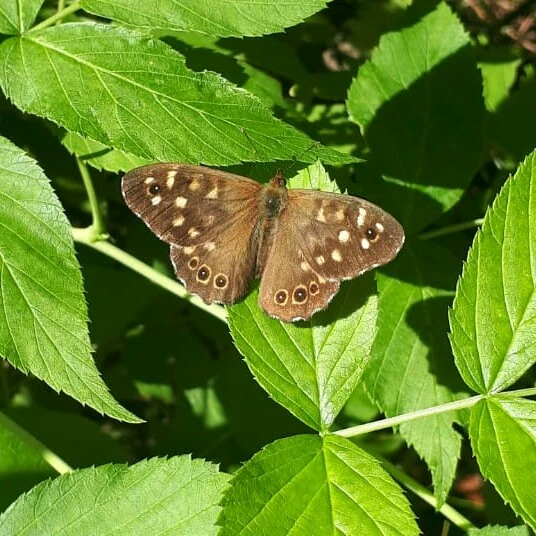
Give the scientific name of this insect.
Pararge aegeria
